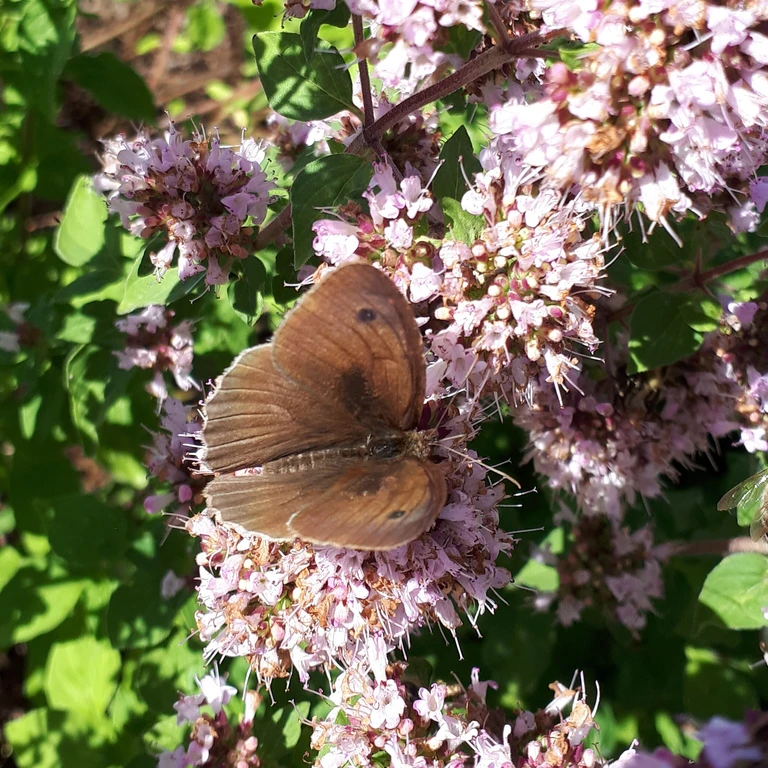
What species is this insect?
Maniola jurtina
